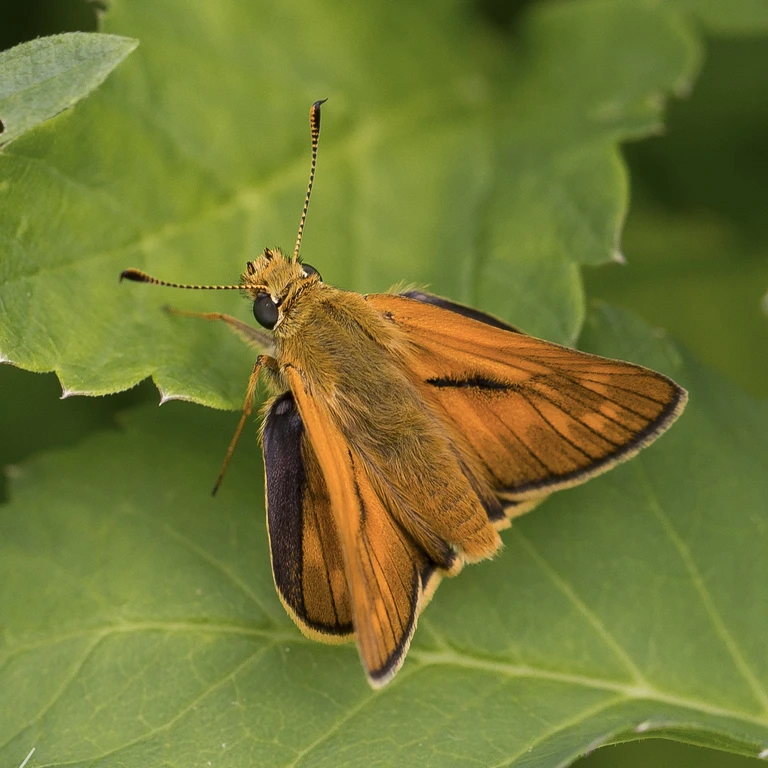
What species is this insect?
Ochlodes sylvanus (also Ochlodes venata)
